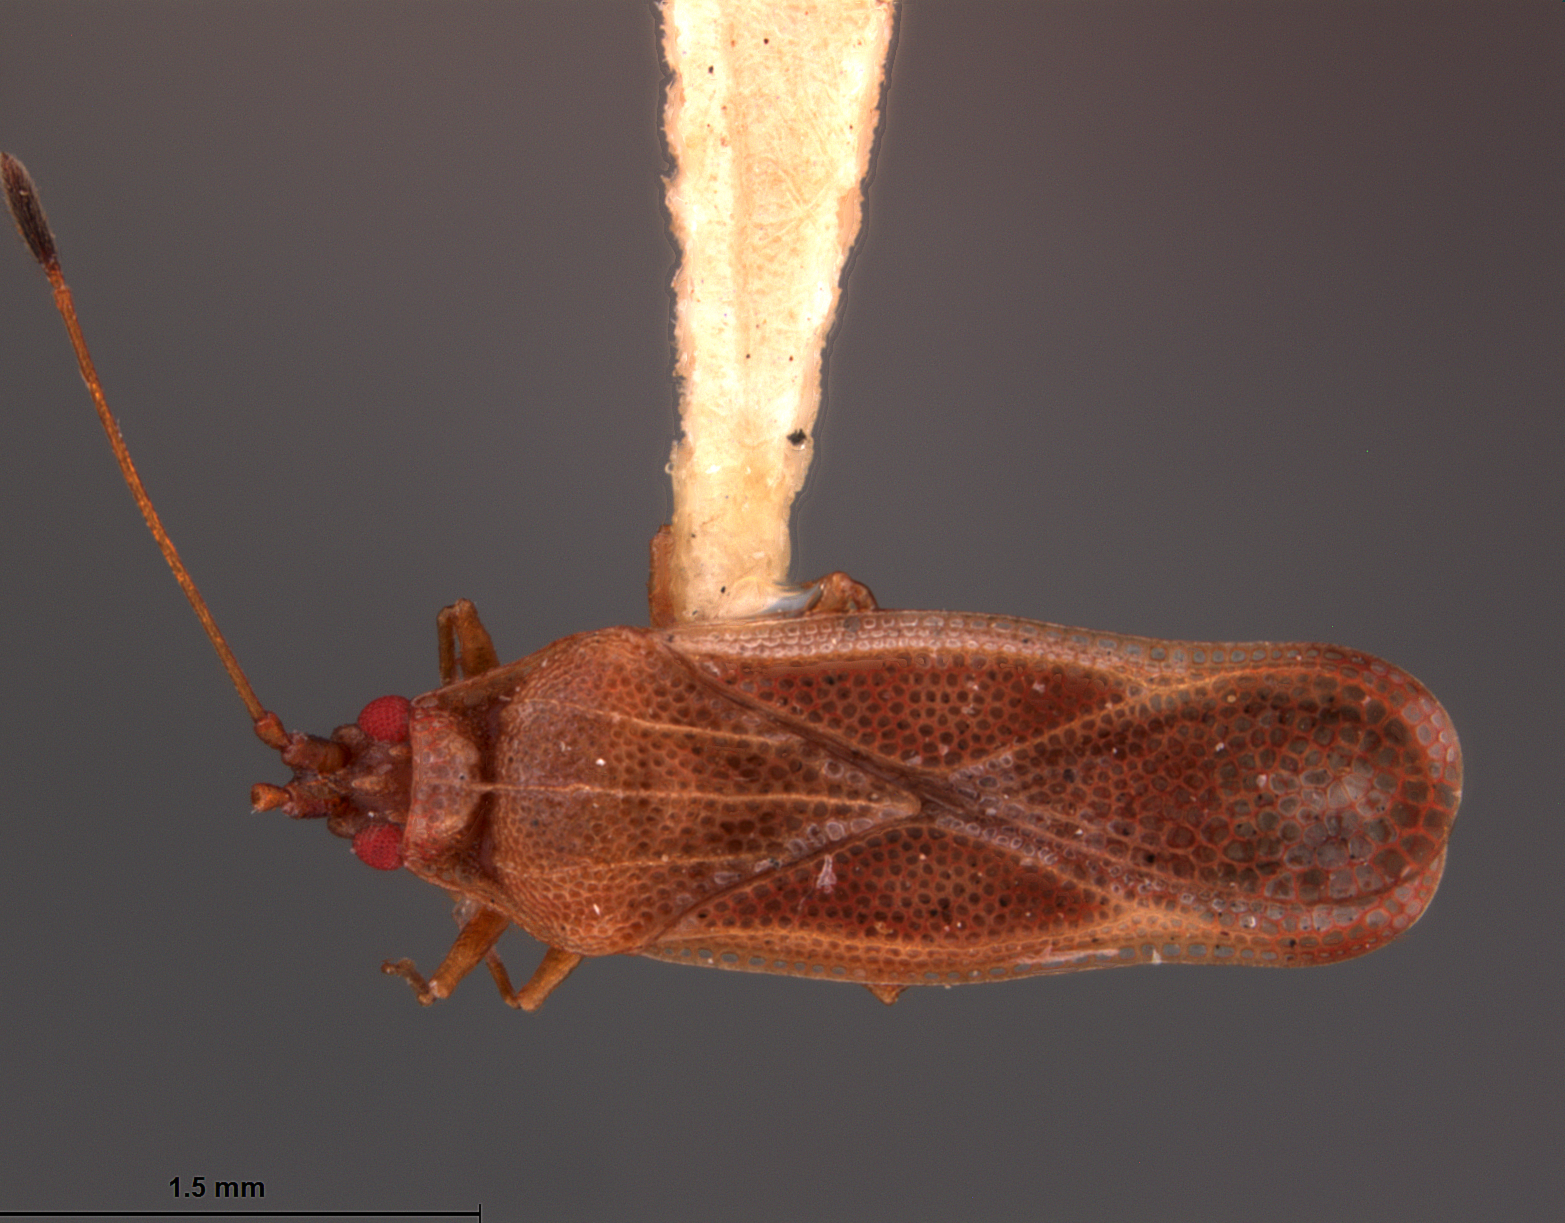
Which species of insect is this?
Ulonemia ieai
